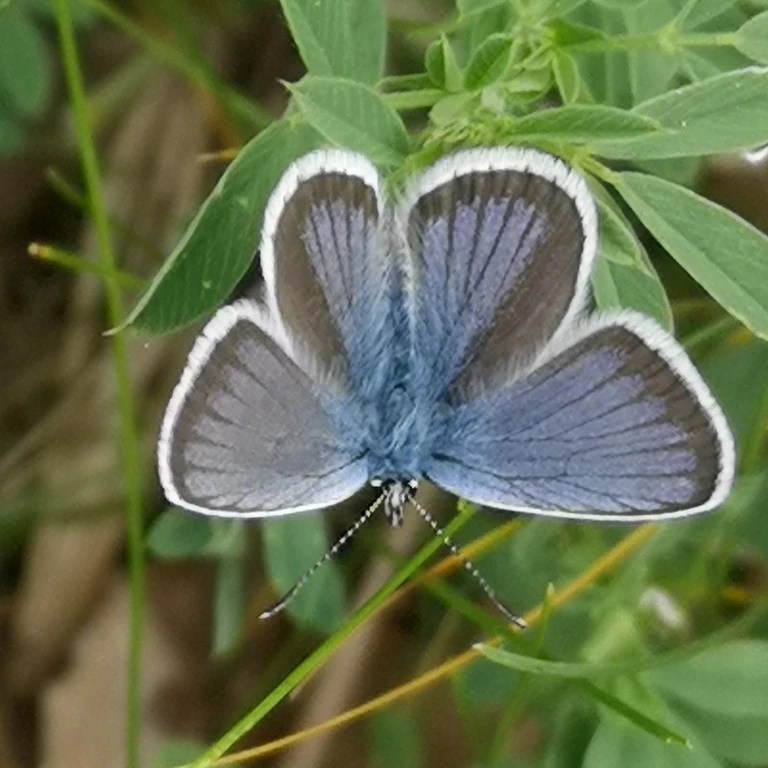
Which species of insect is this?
Plebejus argus
